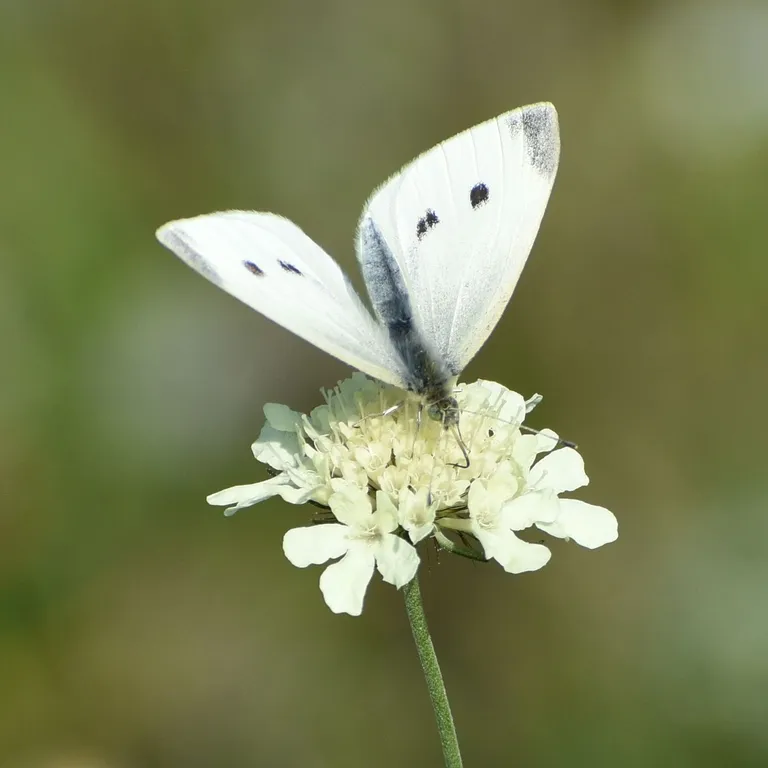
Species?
Pieris rapae
